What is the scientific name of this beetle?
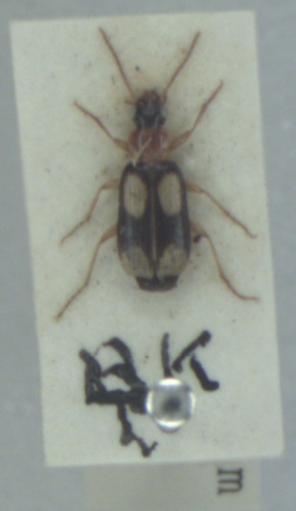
Dromius quadrimaculatus
